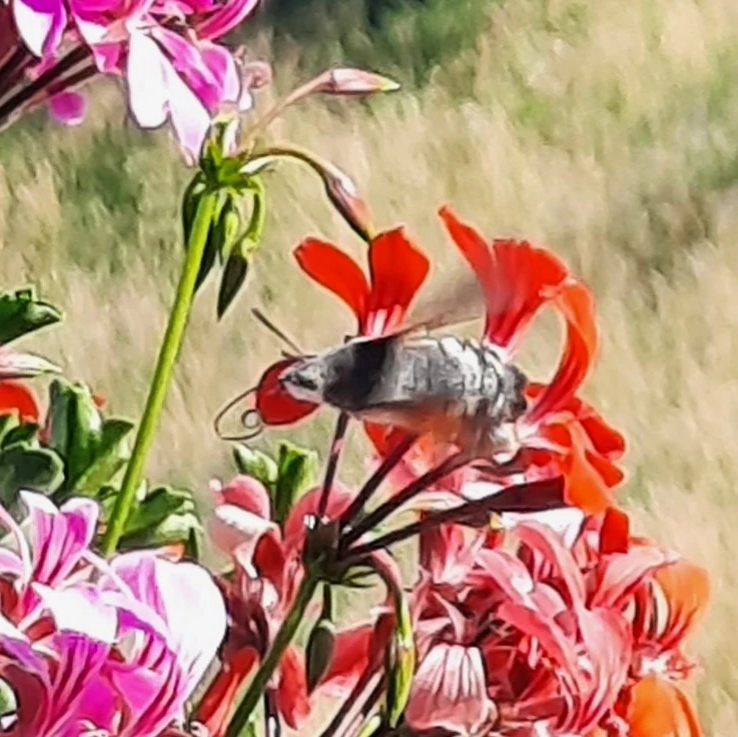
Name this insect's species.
Macroglossum stellatarum
